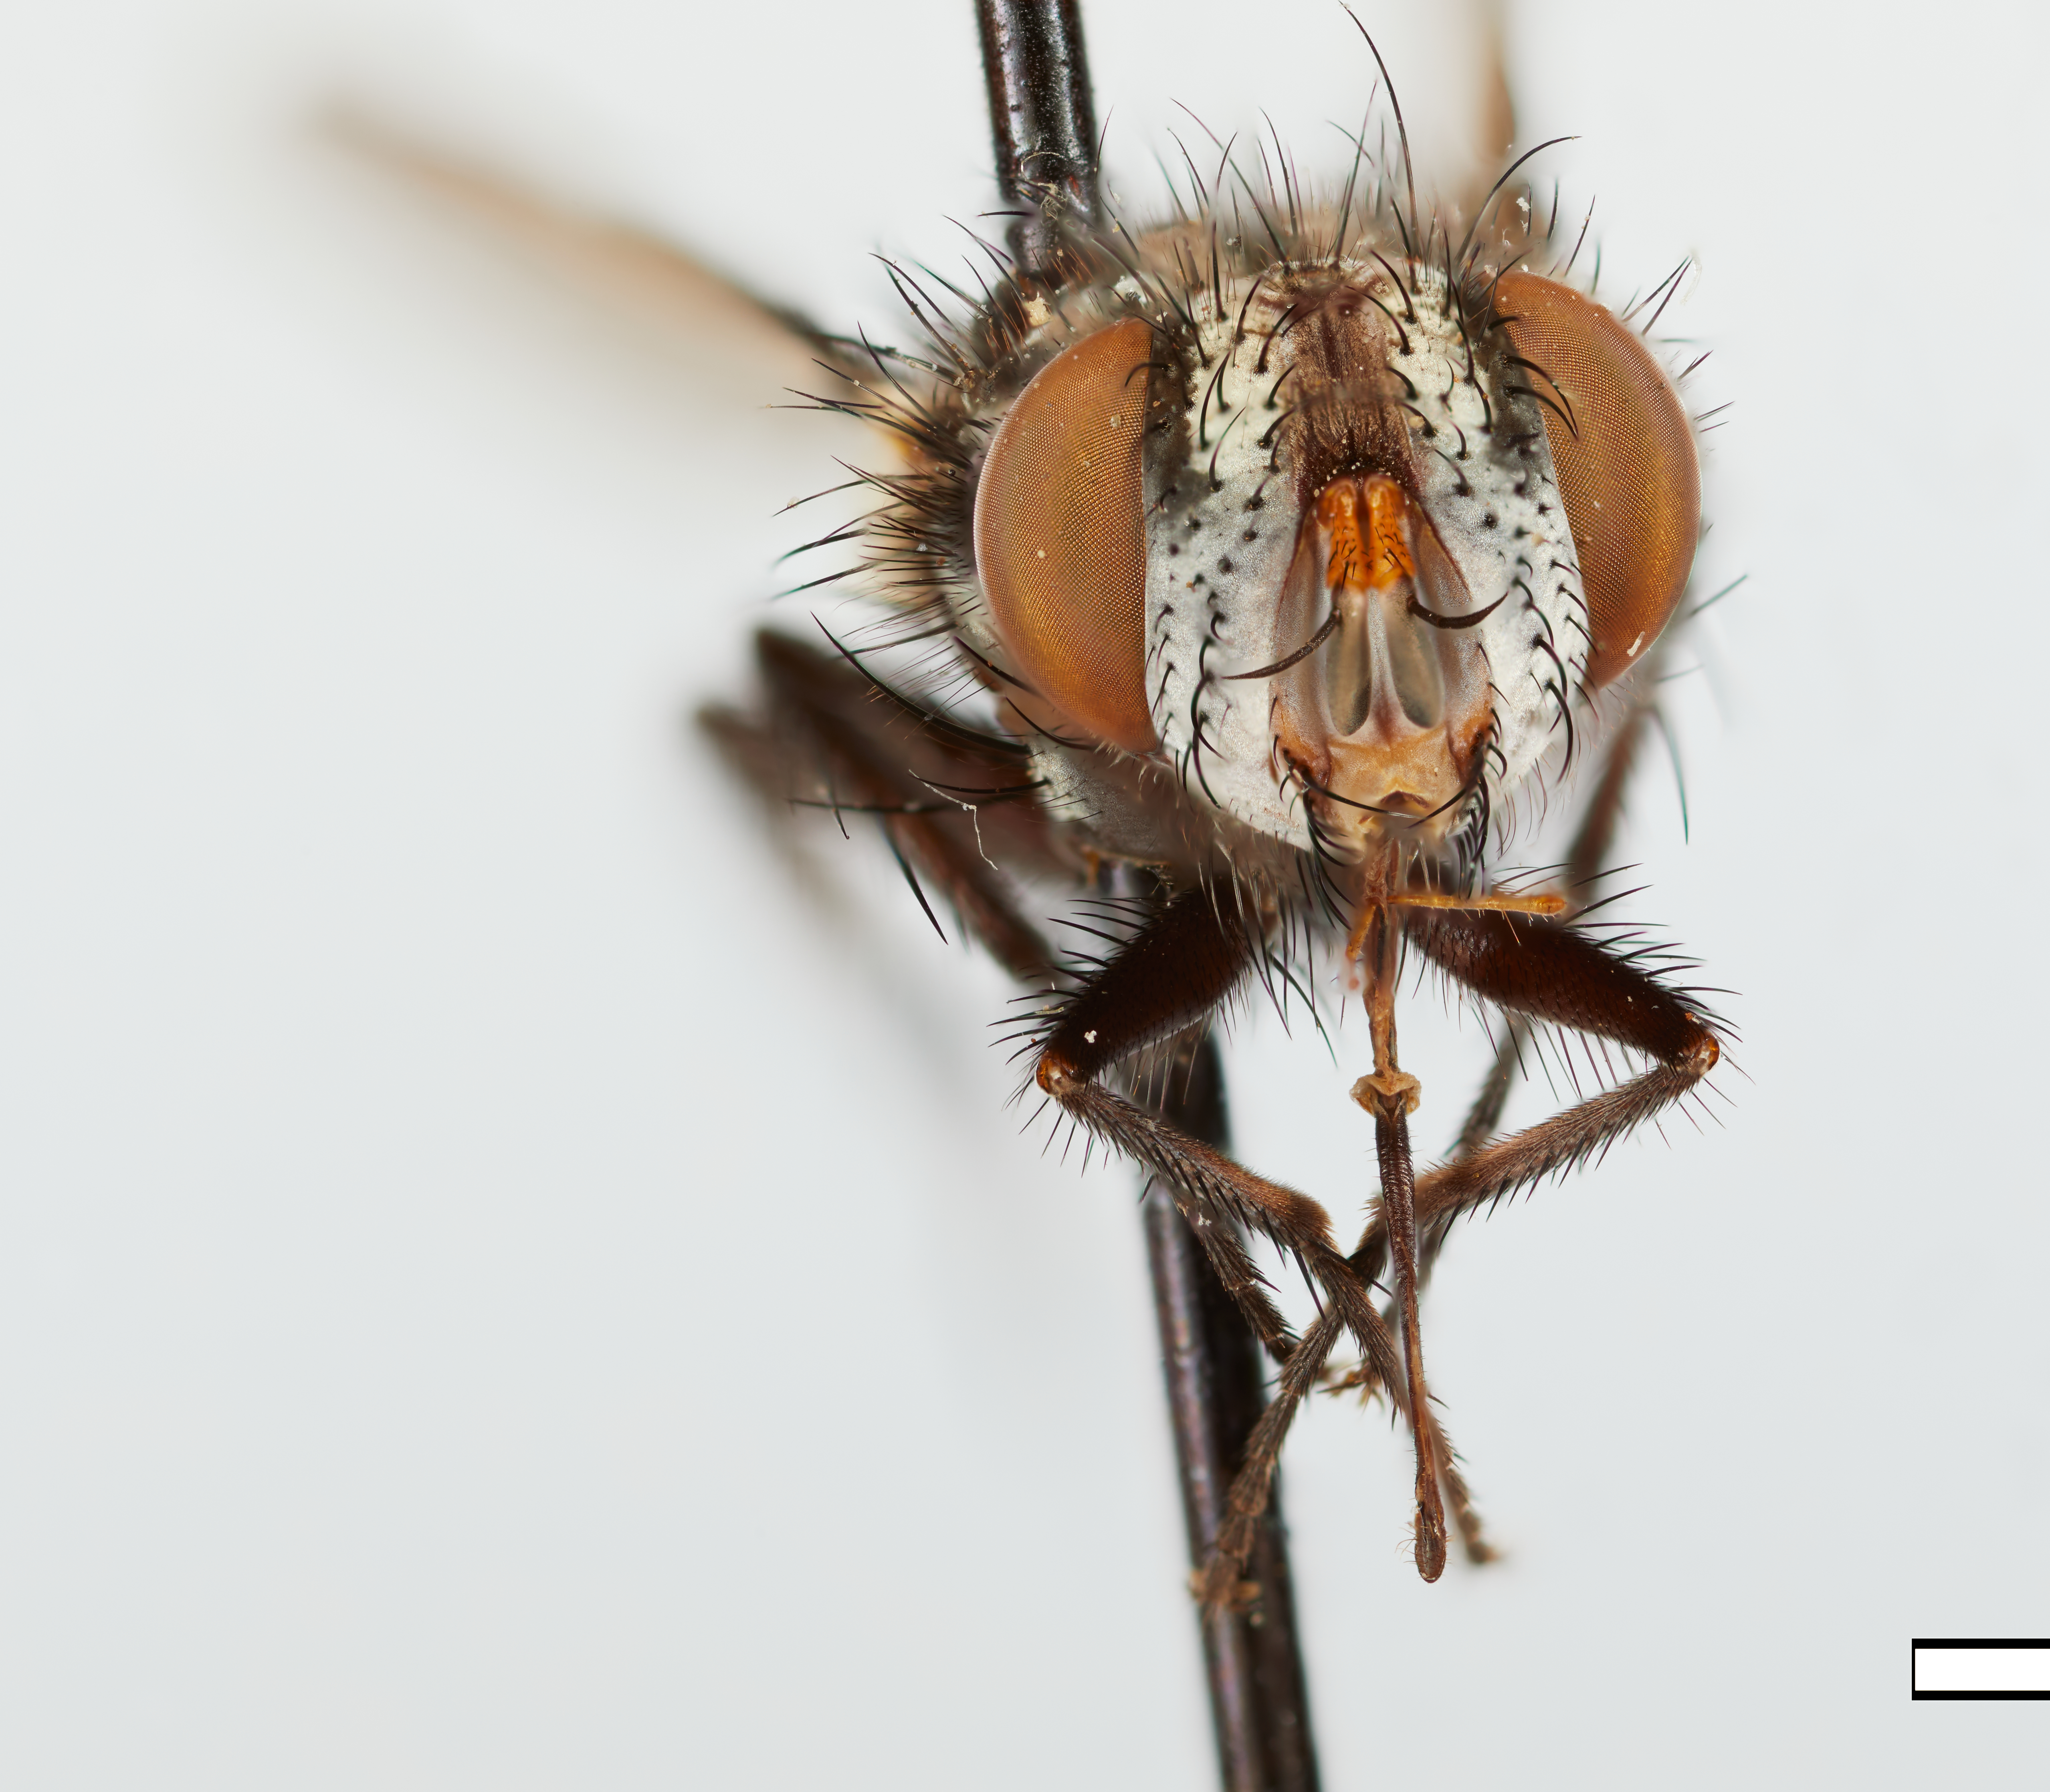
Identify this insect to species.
Germariopsis andina
